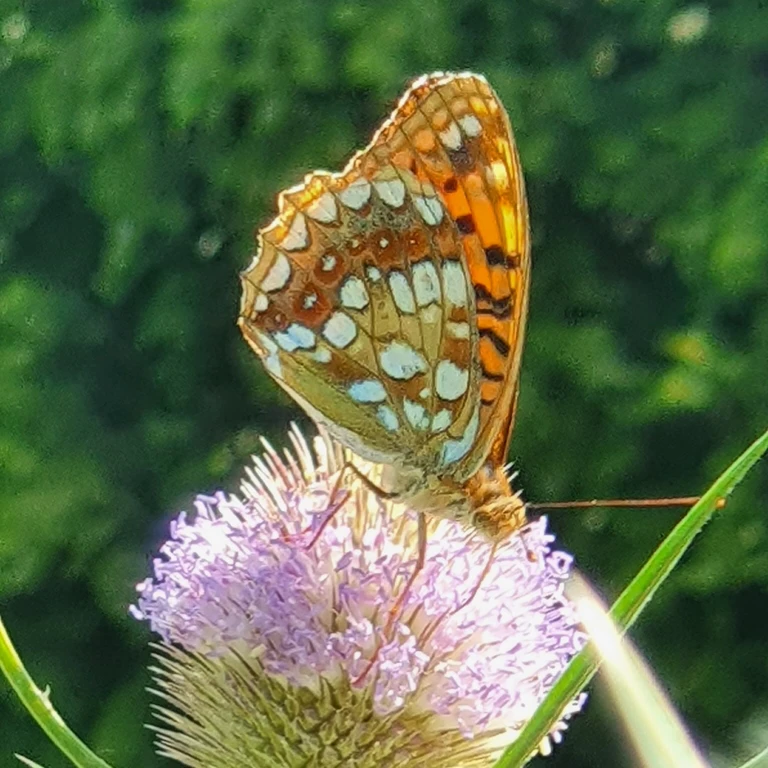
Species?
Fabriciana adippe
